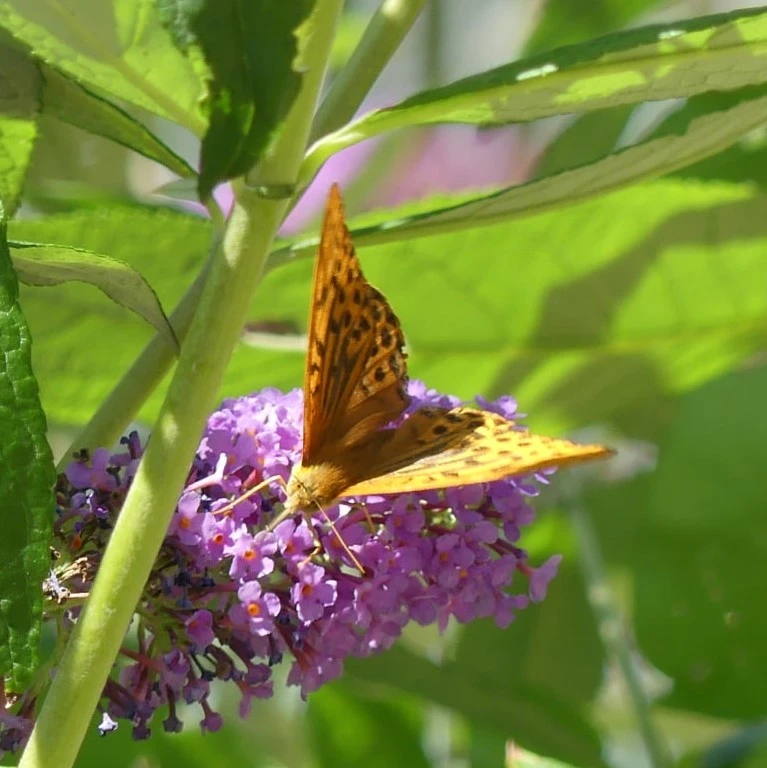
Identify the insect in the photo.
Argynnis paphia
